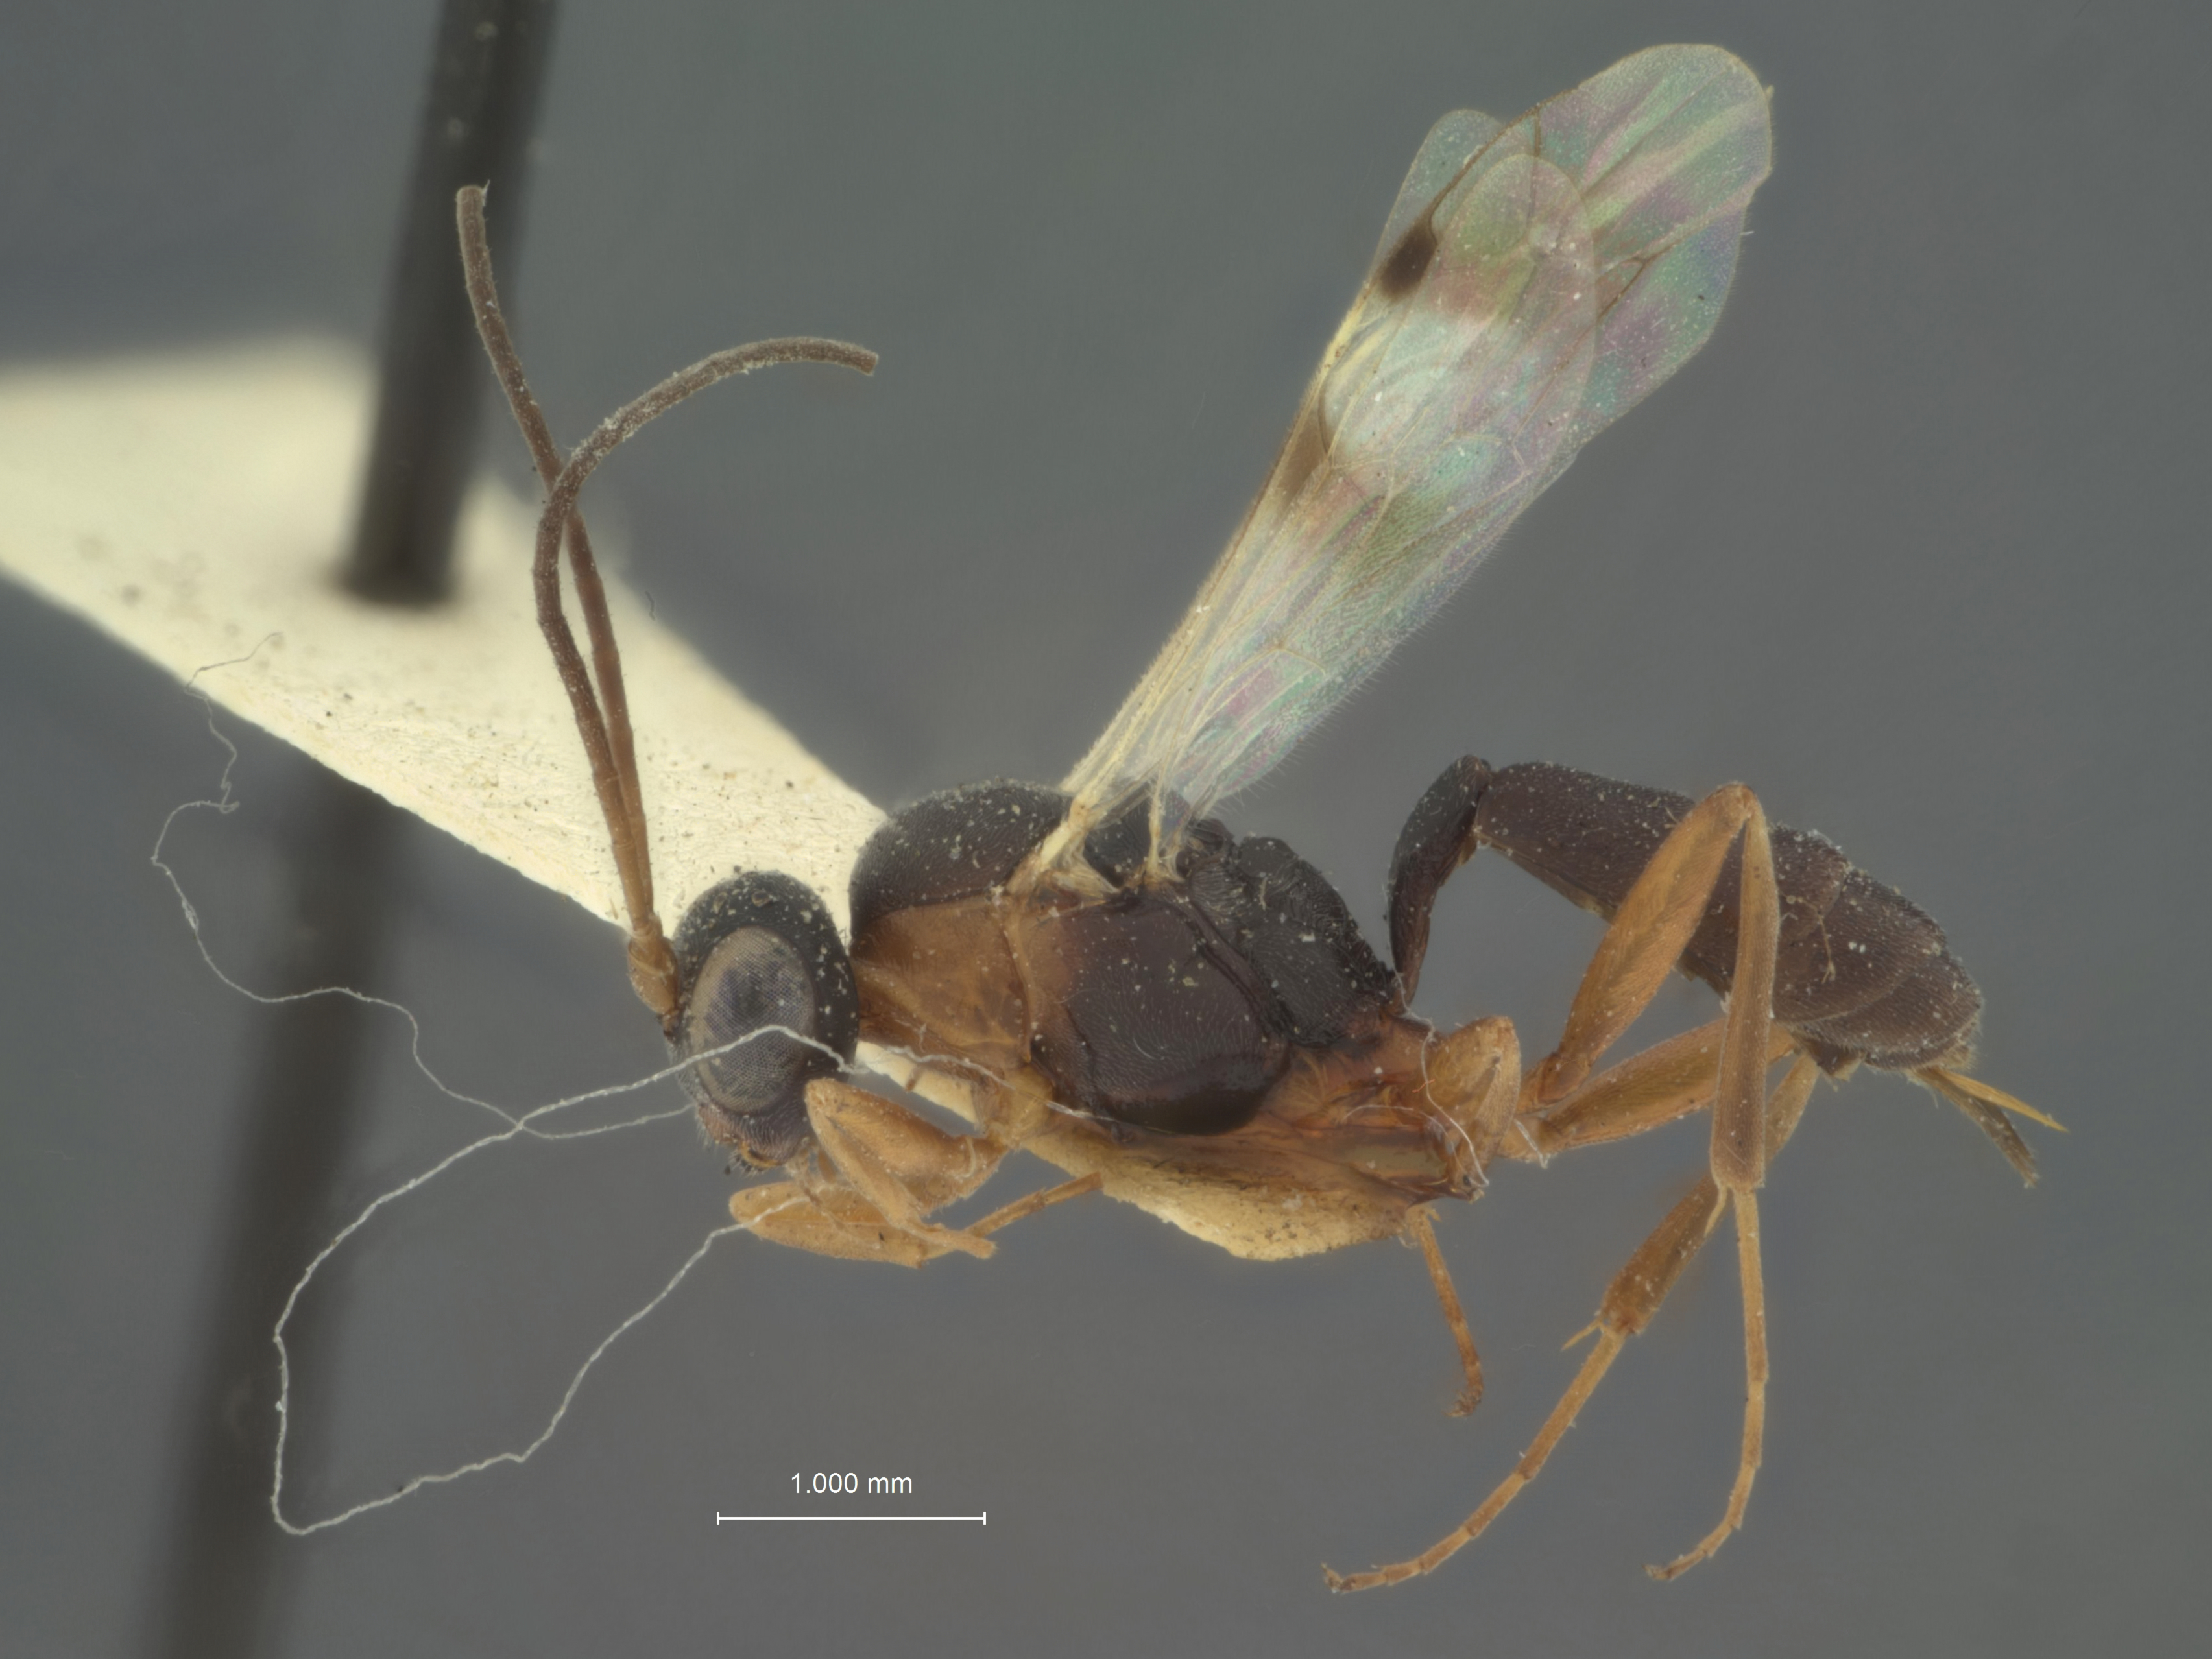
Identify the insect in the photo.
Hemiteles davidsonii
